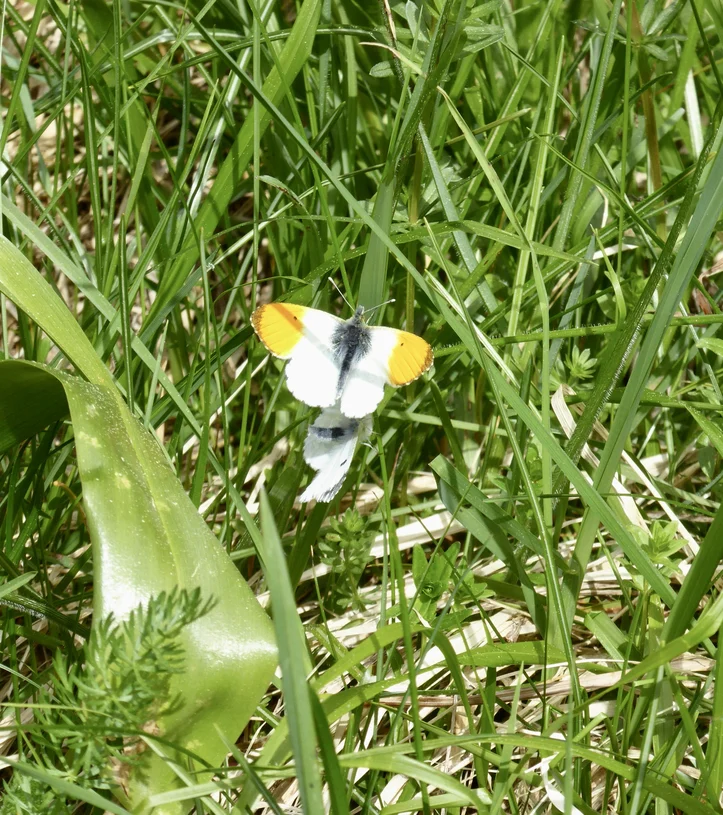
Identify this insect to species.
Anthocharis cardamines
